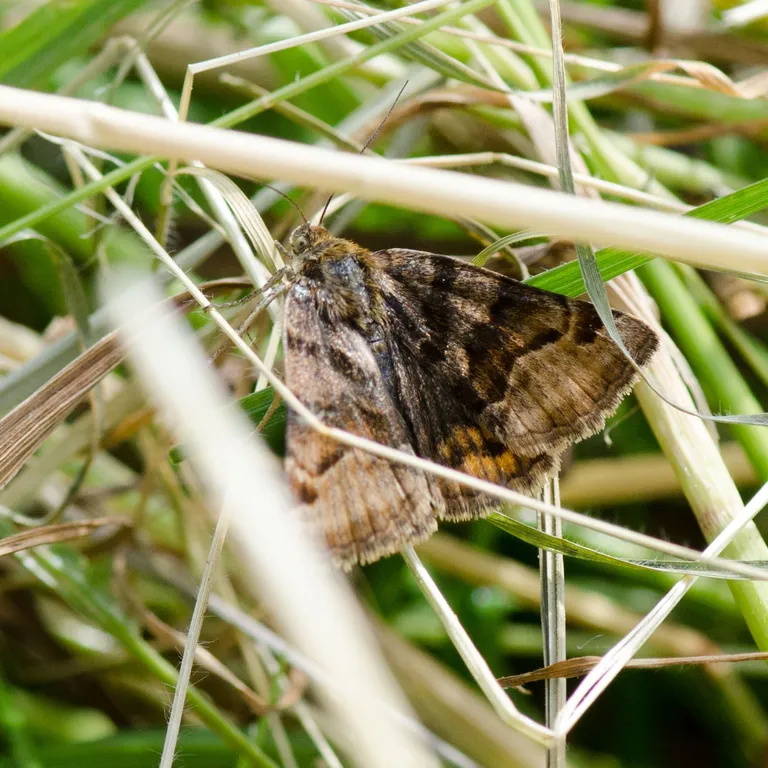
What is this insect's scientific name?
Euclidia glyphica
